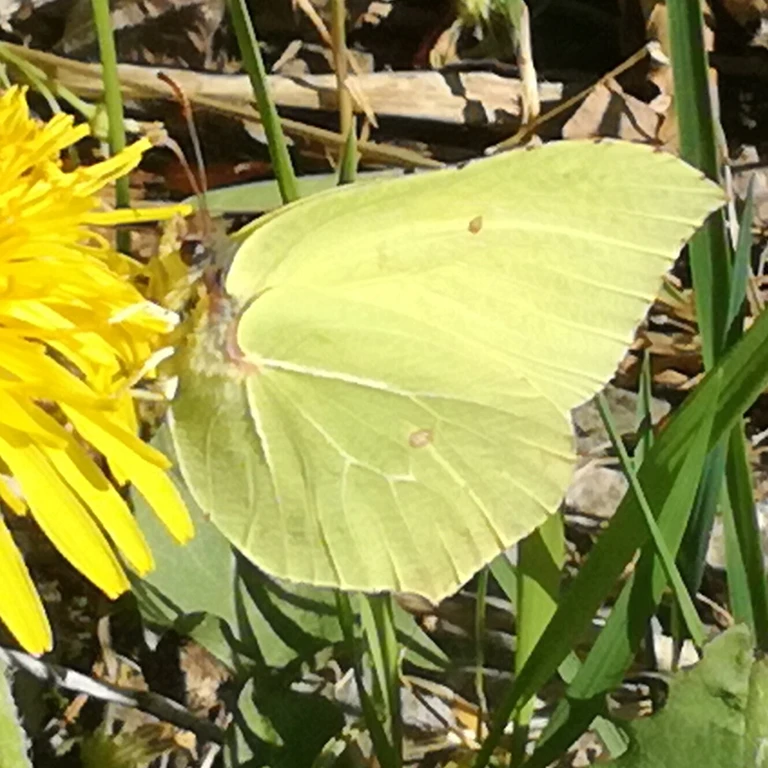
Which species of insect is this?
Gonepteryx rhamni
